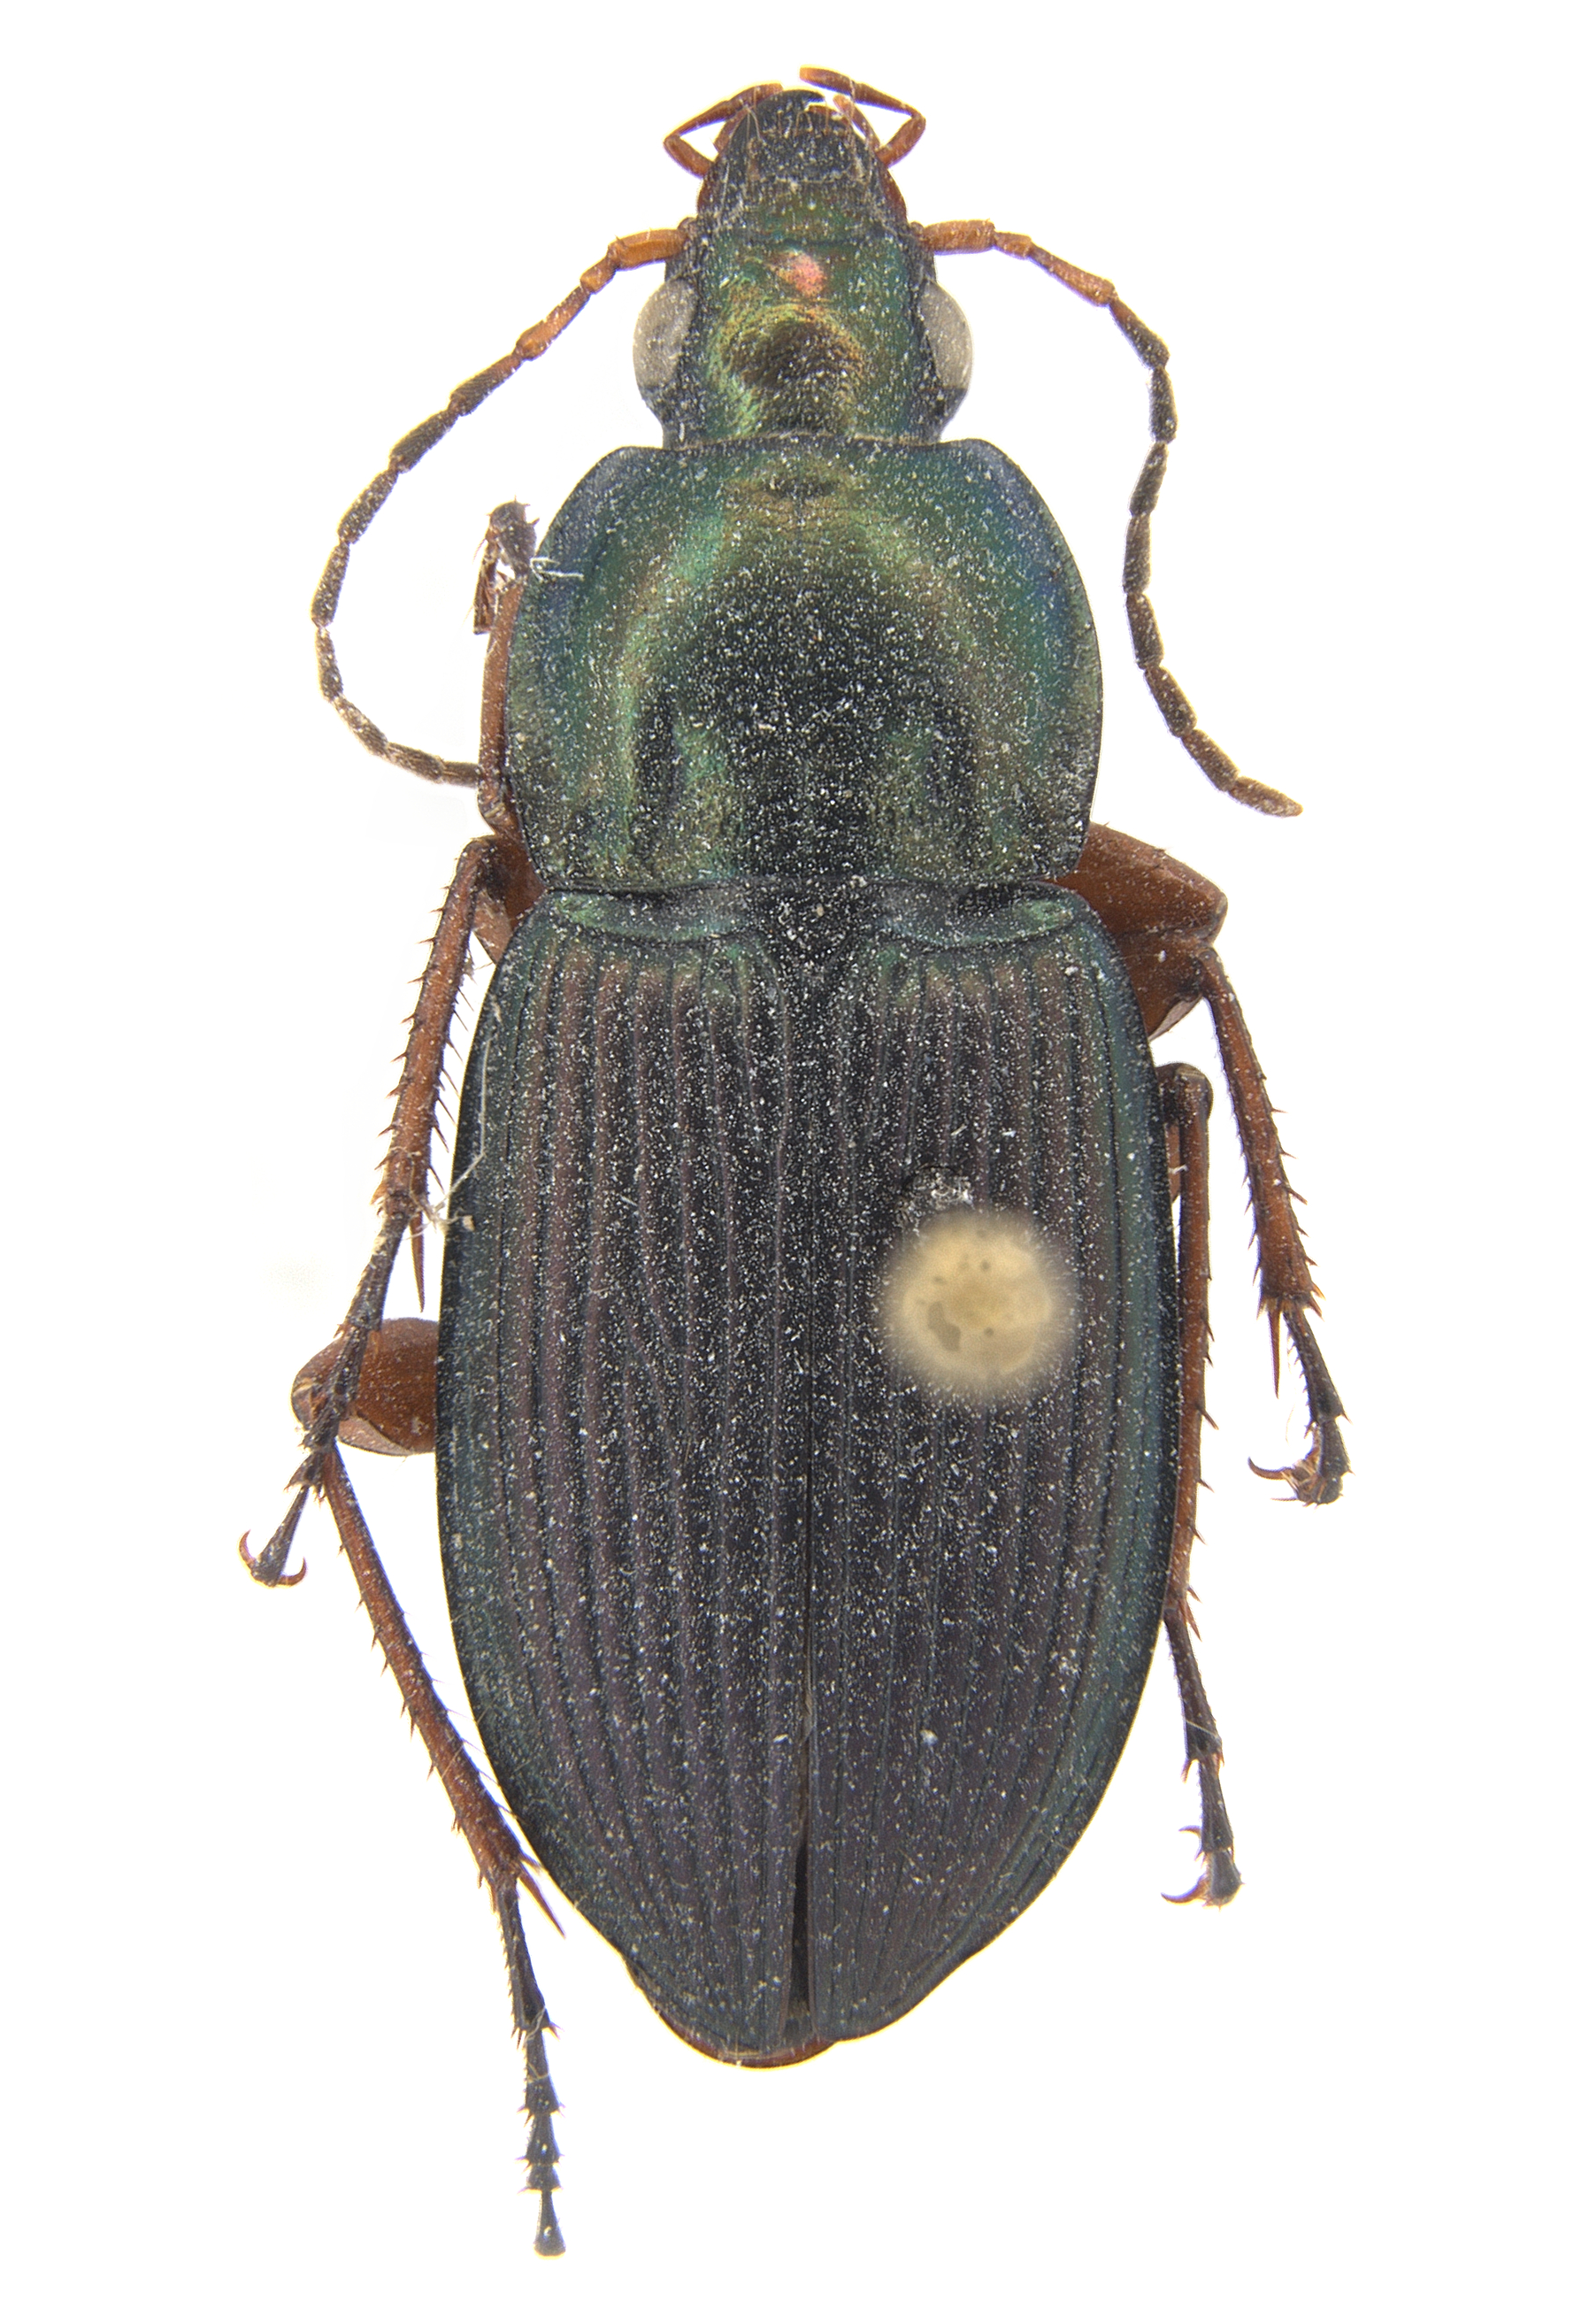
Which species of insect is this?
Pterostichus lucublandus (also Poecilus lucublandus)
